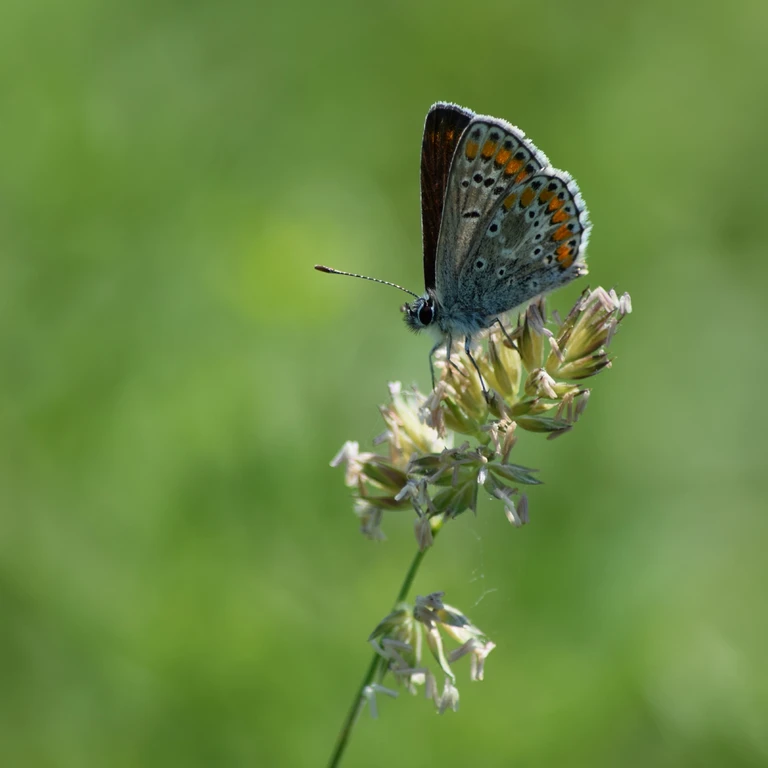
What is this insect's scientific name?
Aricia agestis/artaxerxes
